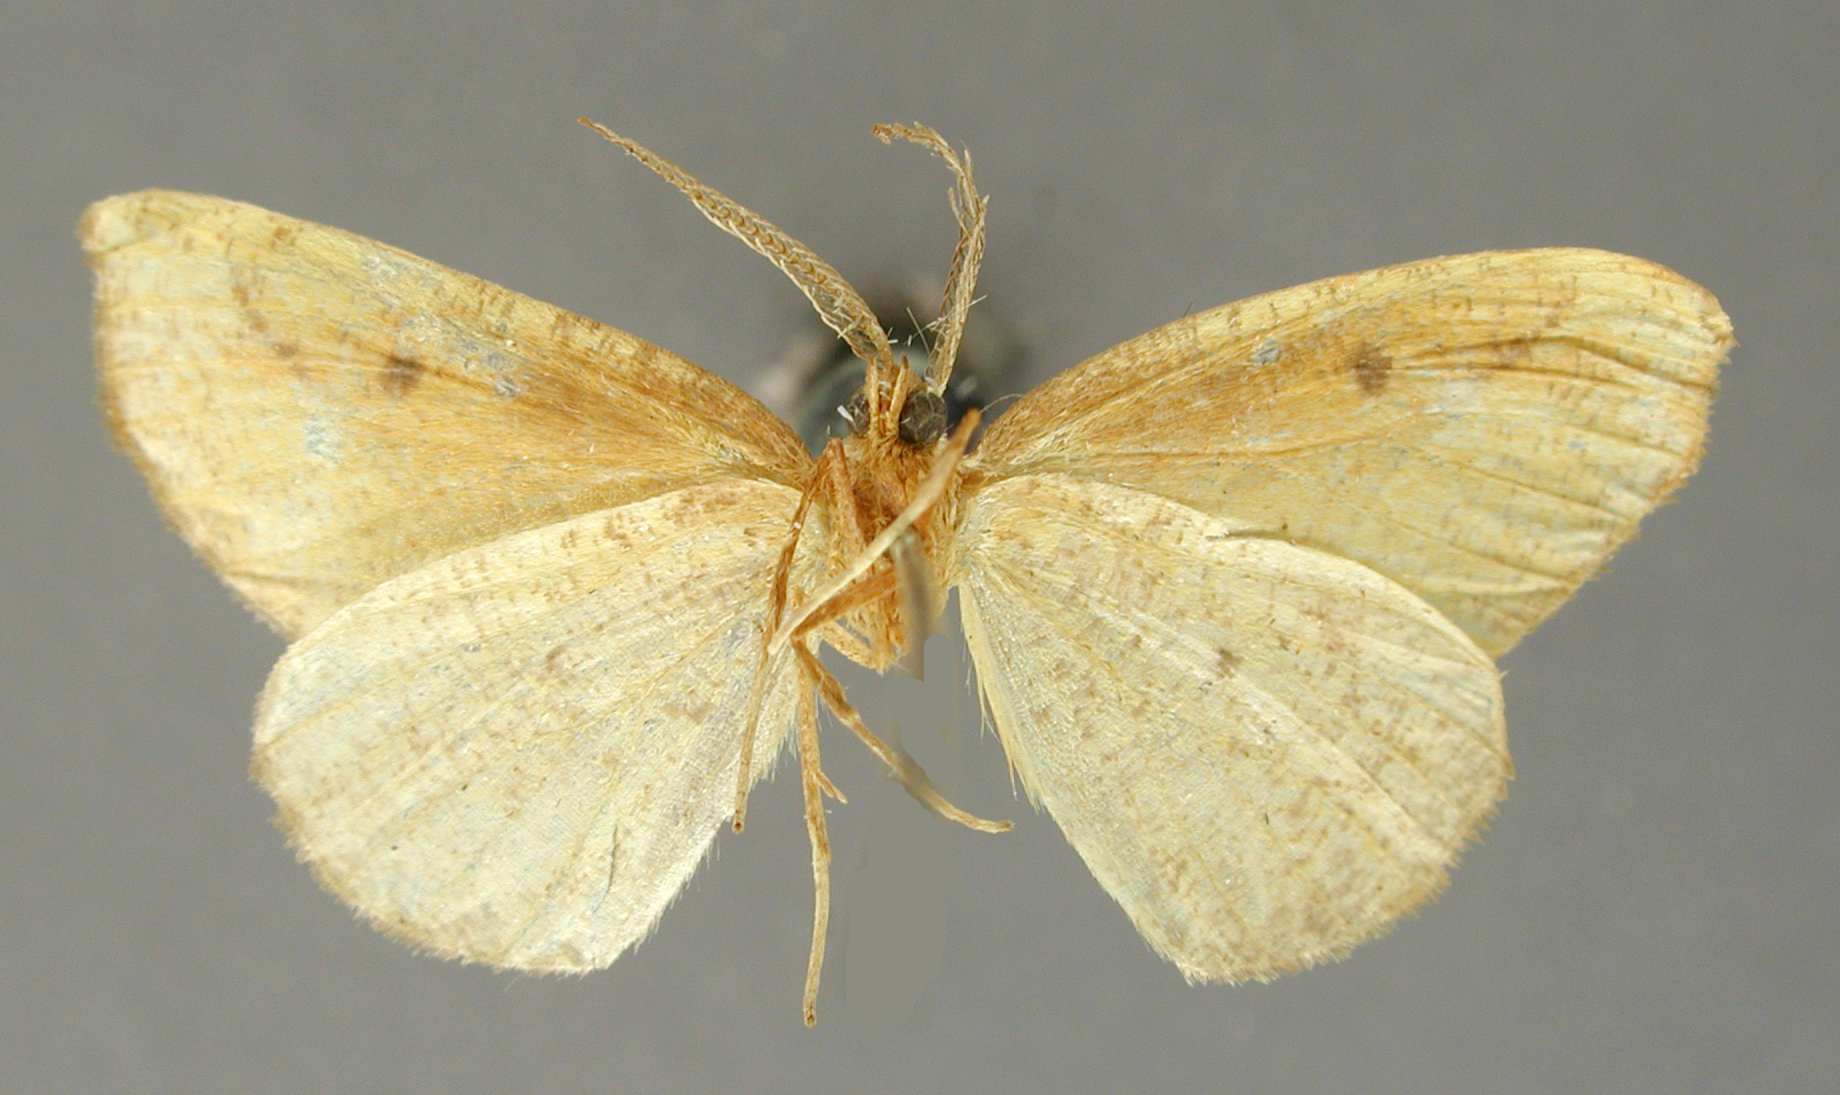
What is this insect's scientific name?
Eusarca guadaria
